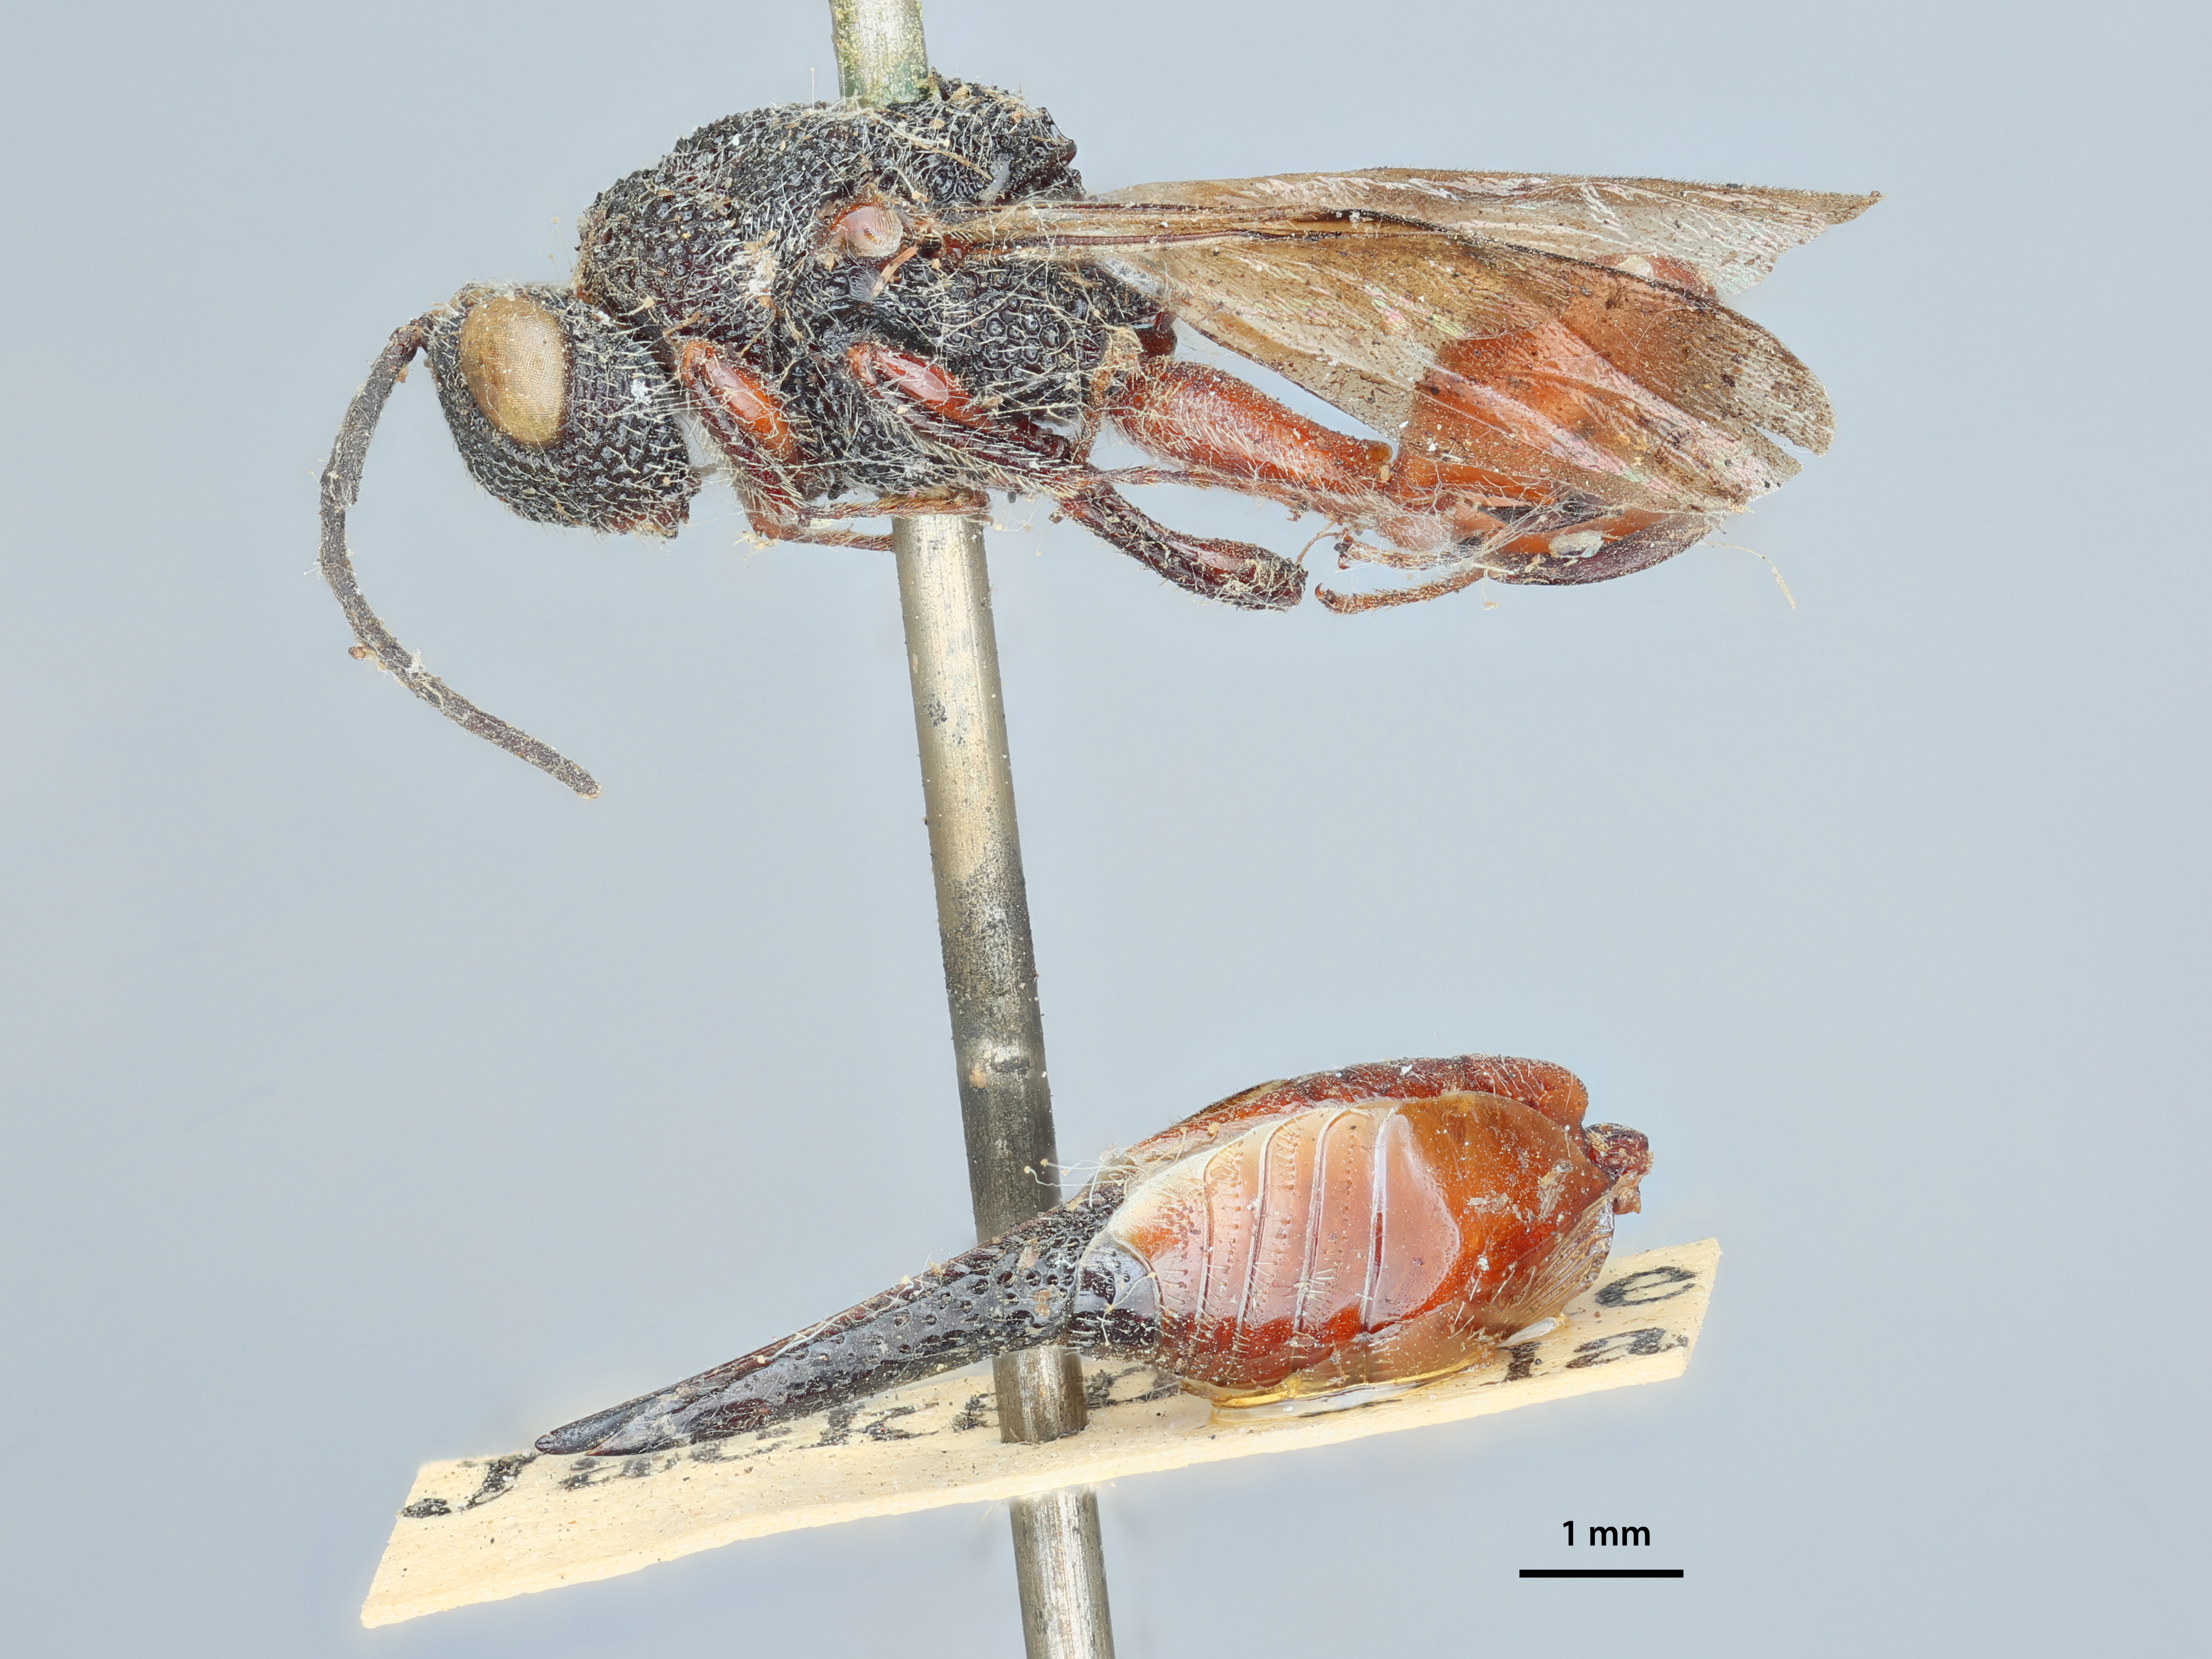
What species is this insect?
Smicra gigantea
